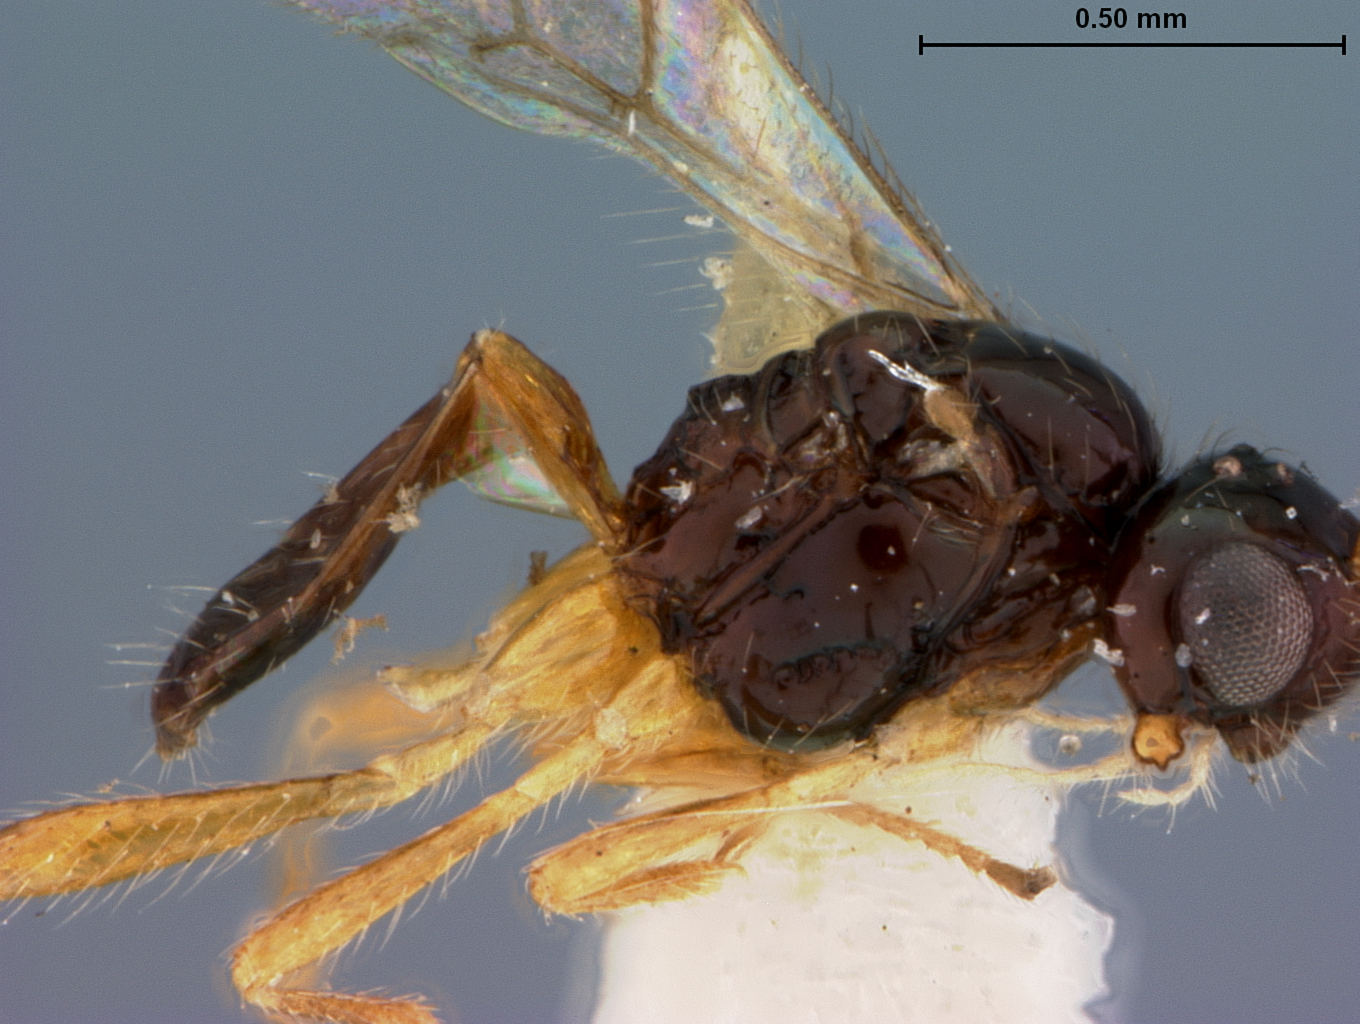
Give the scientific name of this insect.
Aspilota longibasis
